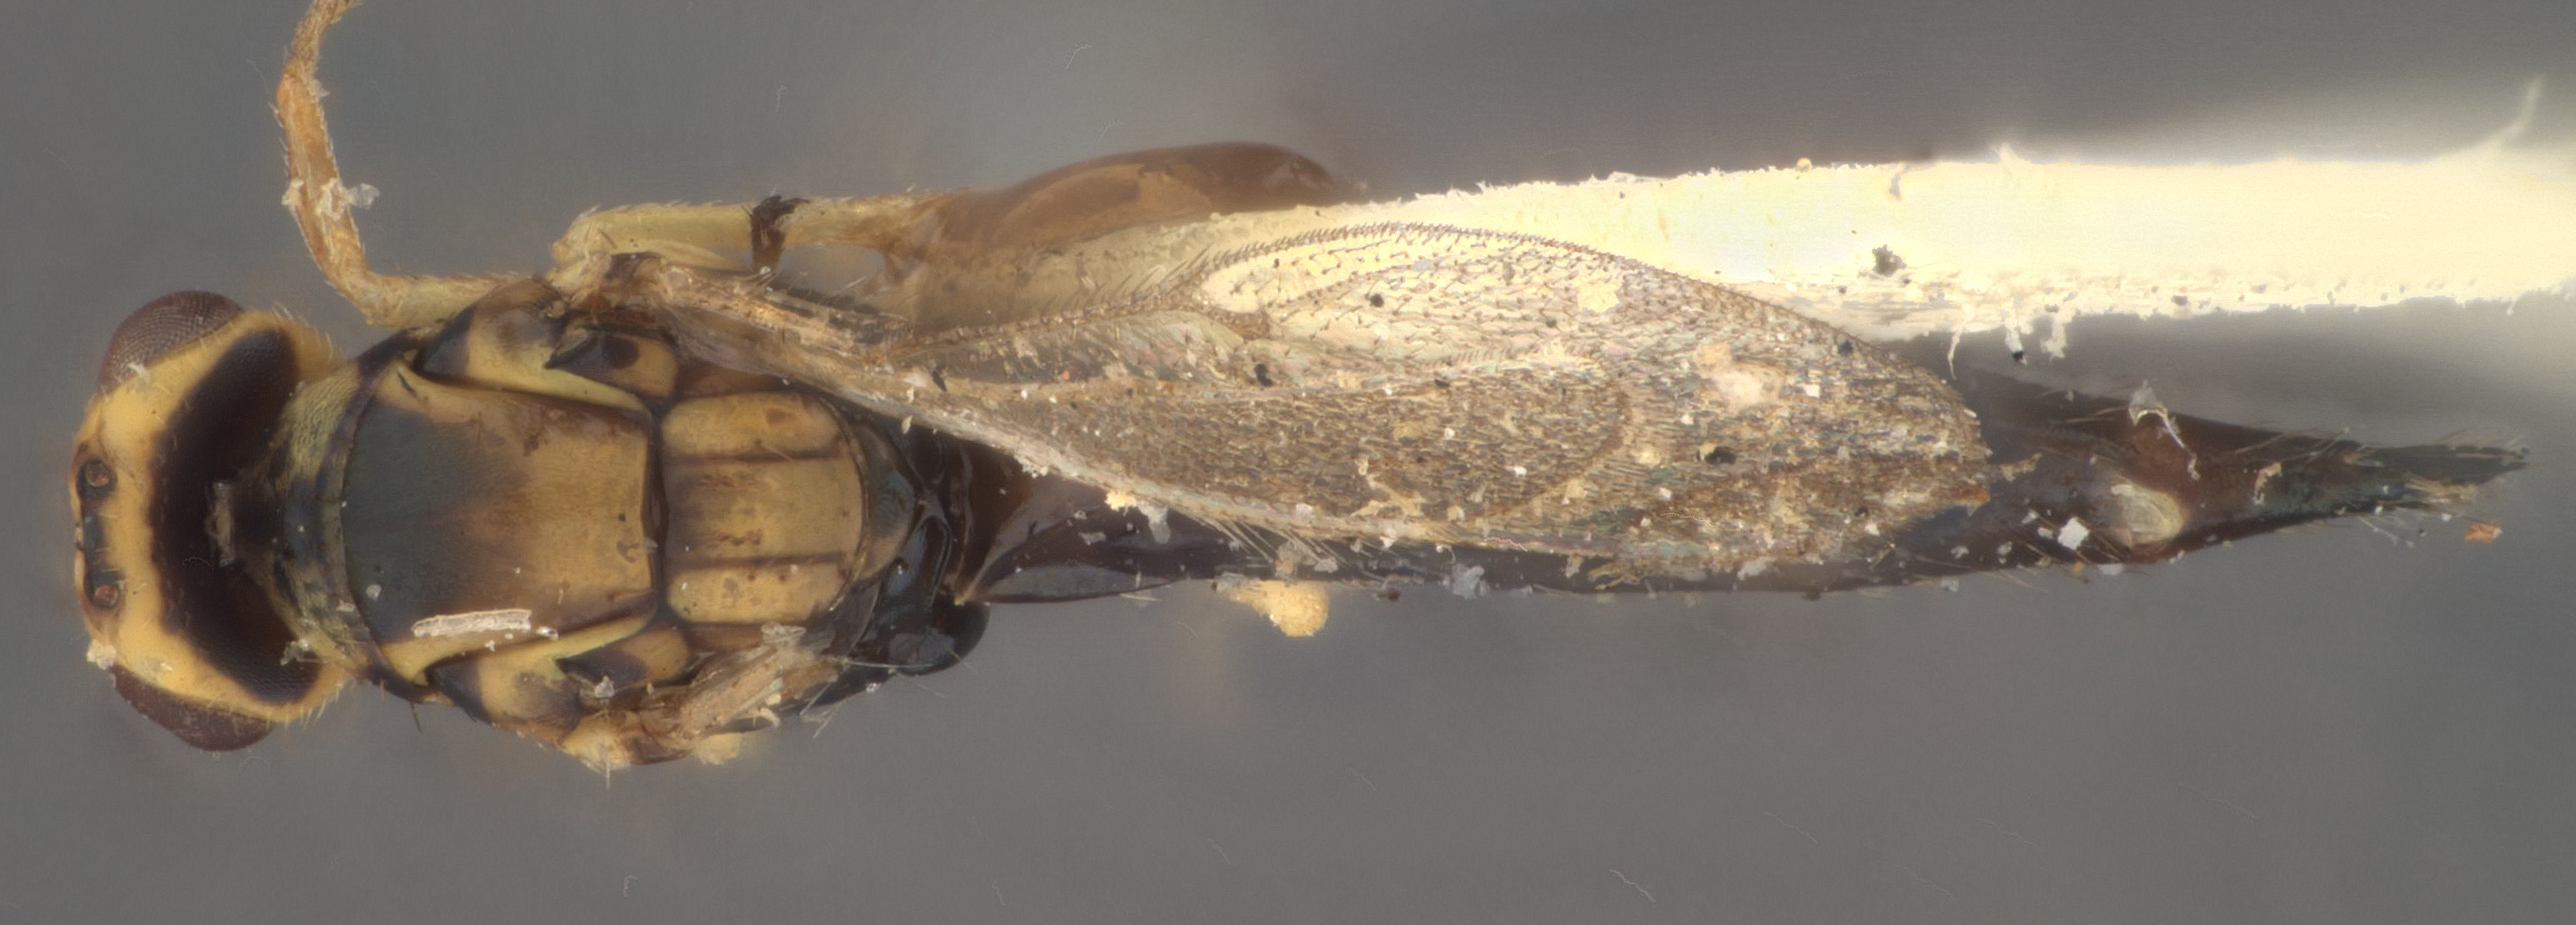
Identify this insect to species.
Neotetrastichodes longicorpus
